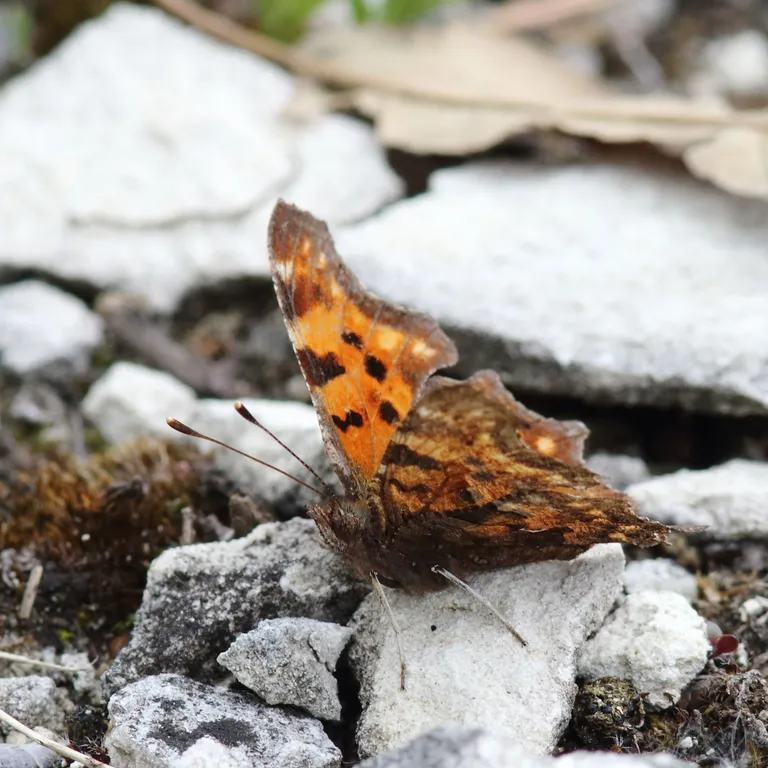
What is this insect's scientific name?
Polygonia c-album
